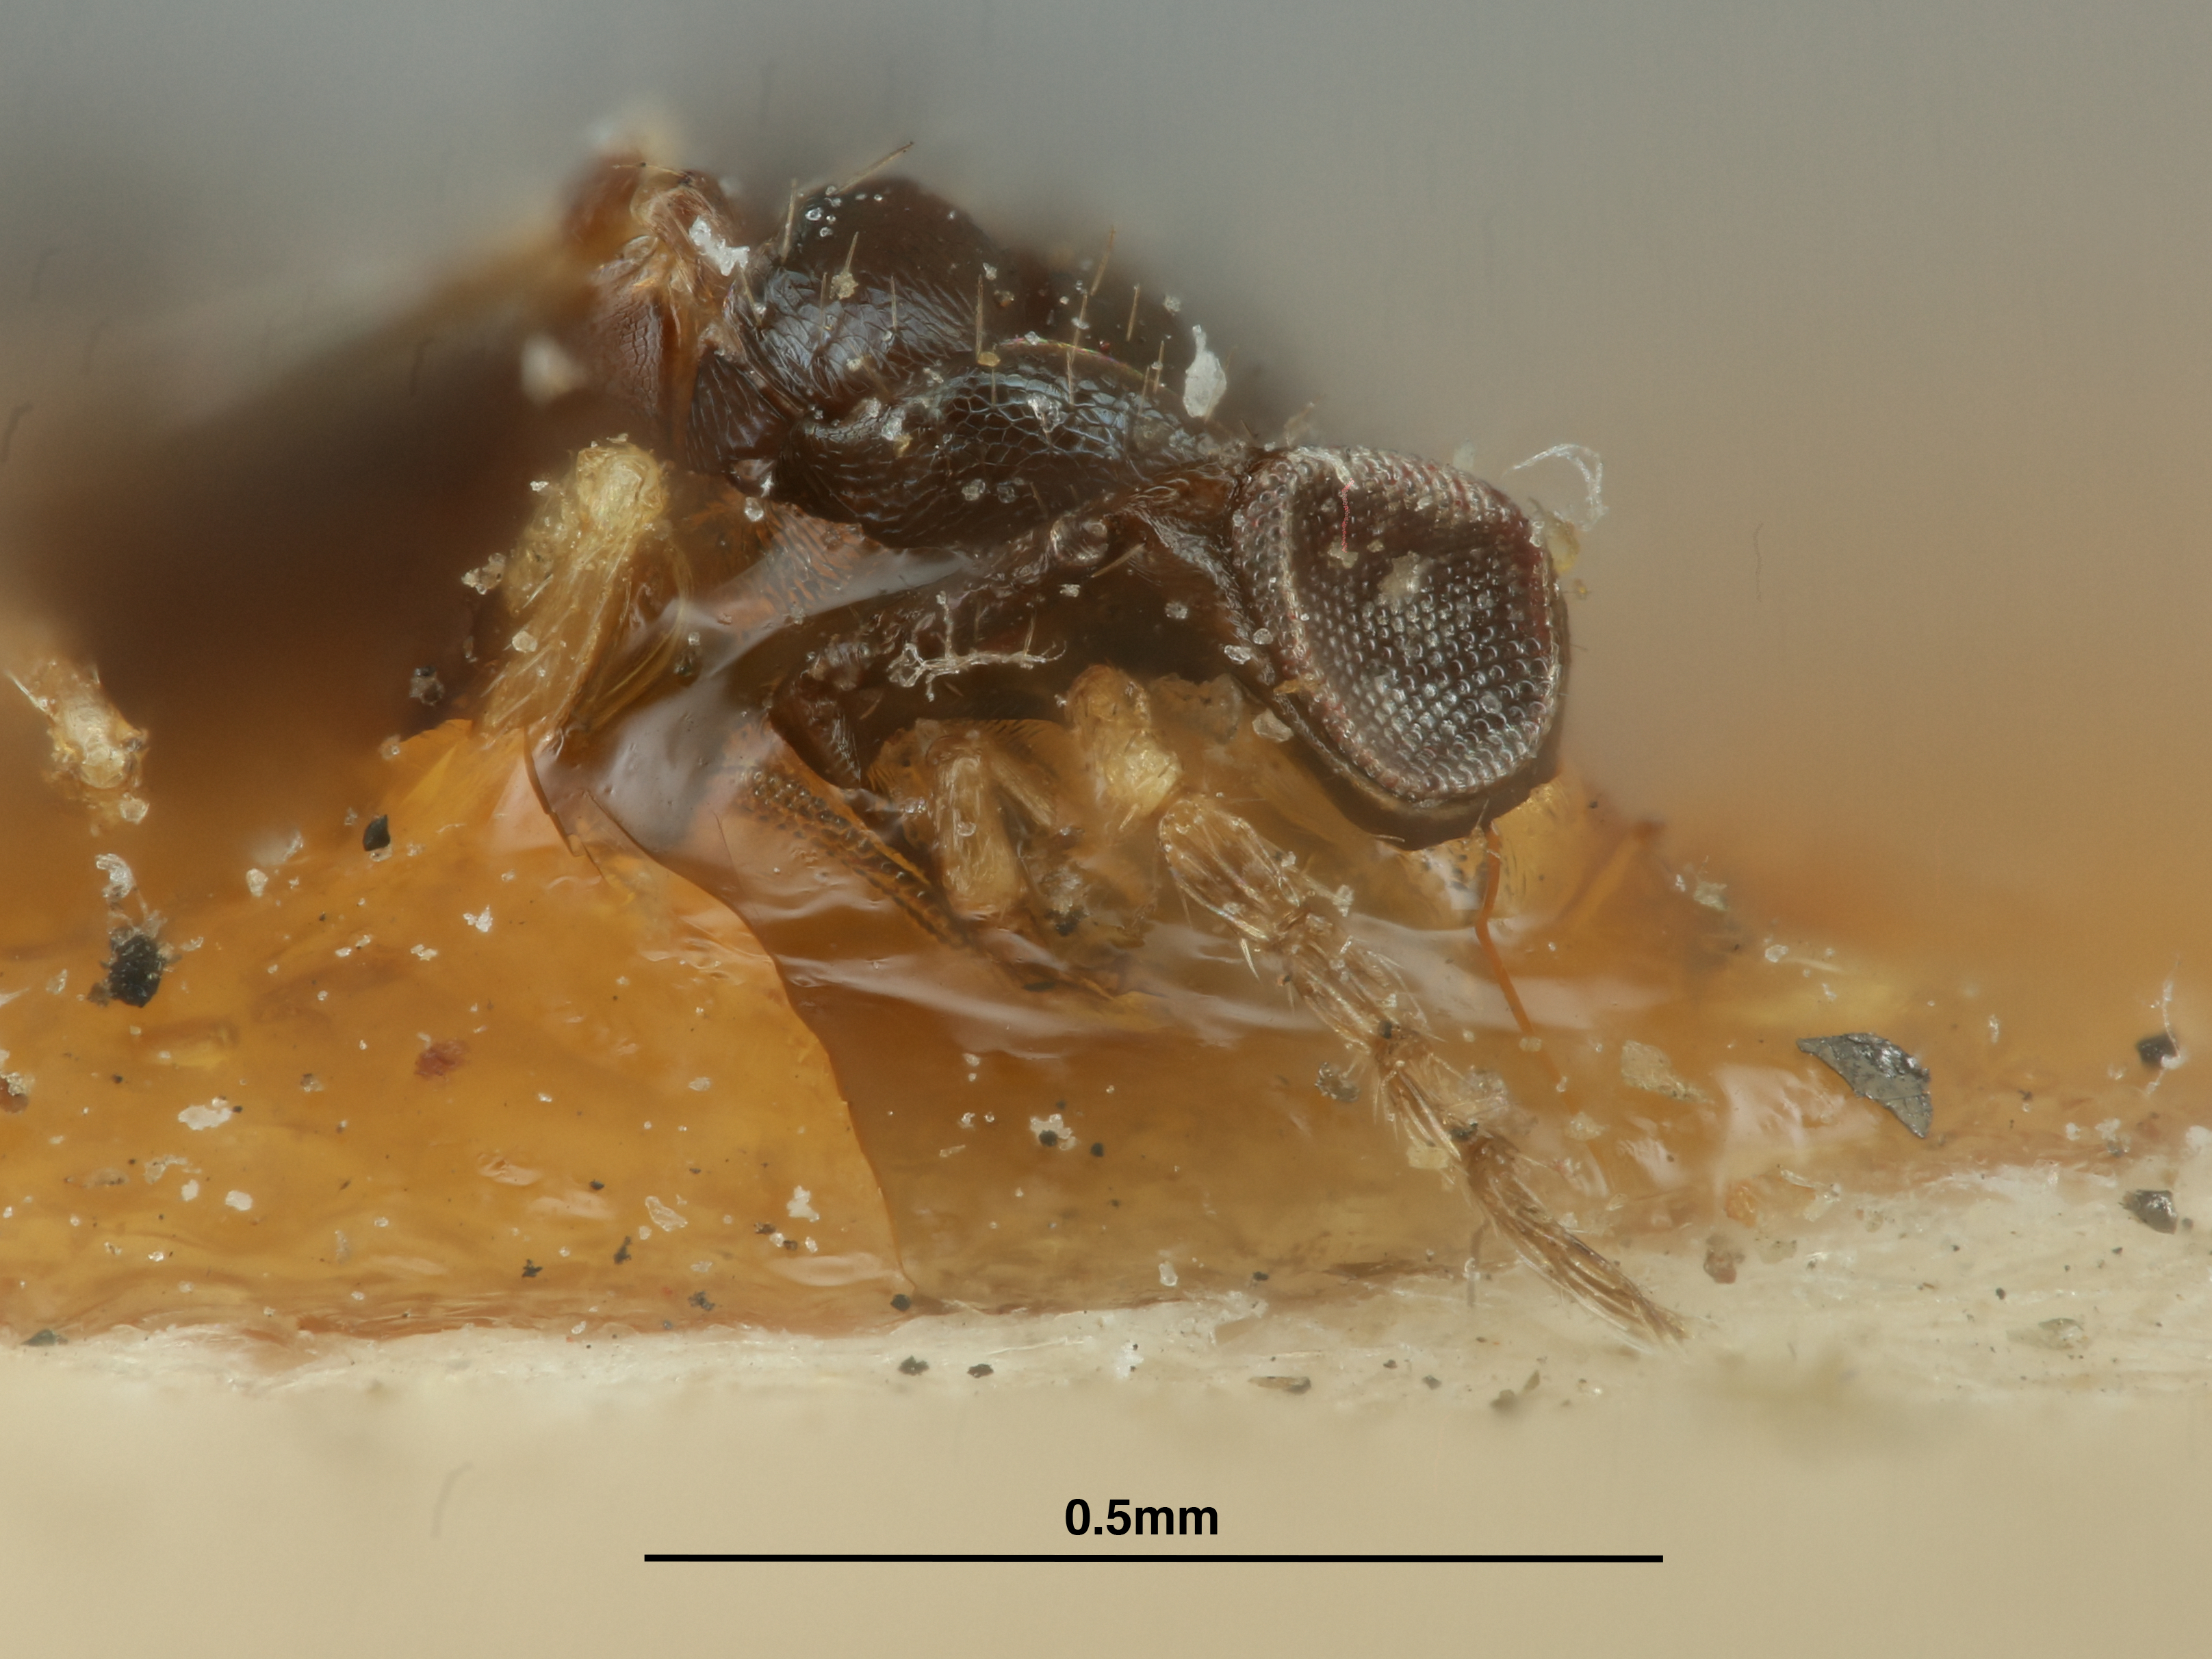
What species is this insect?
Hyperteles blastophagi
